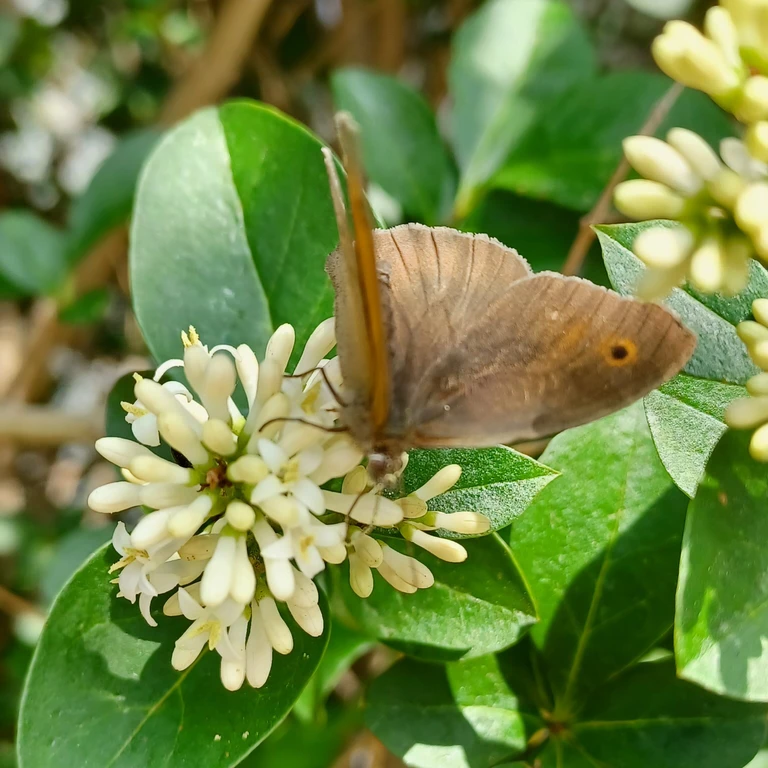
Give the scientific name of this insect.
Maniola jurtina
